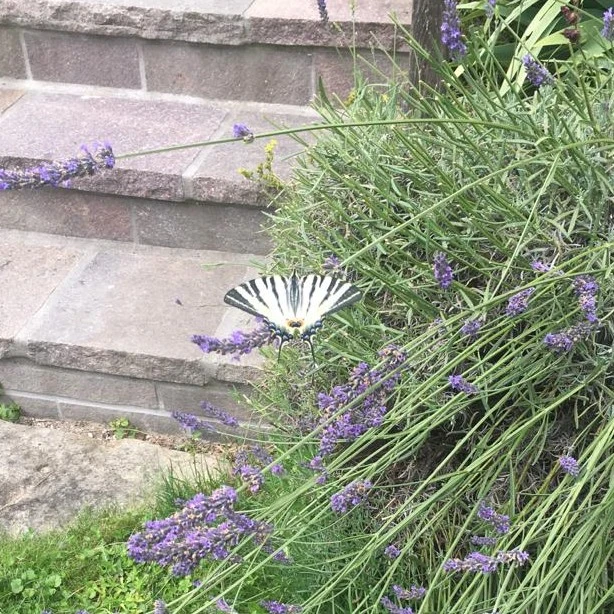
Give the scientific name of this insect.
Iphiclides podalirius
